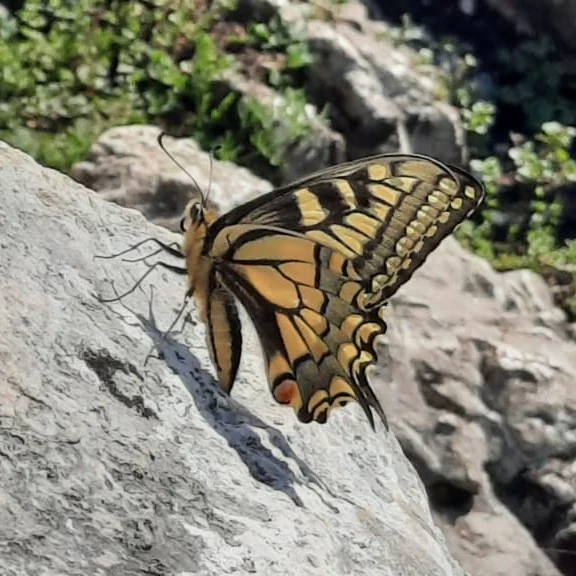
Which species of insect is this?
Papilio machaon
